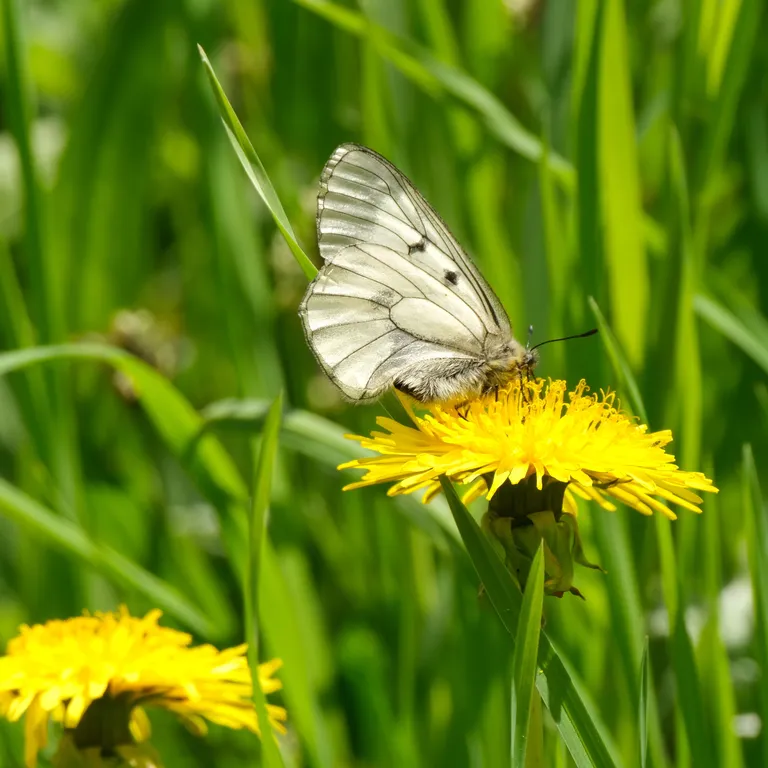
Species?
Parnassius mnemosyne
